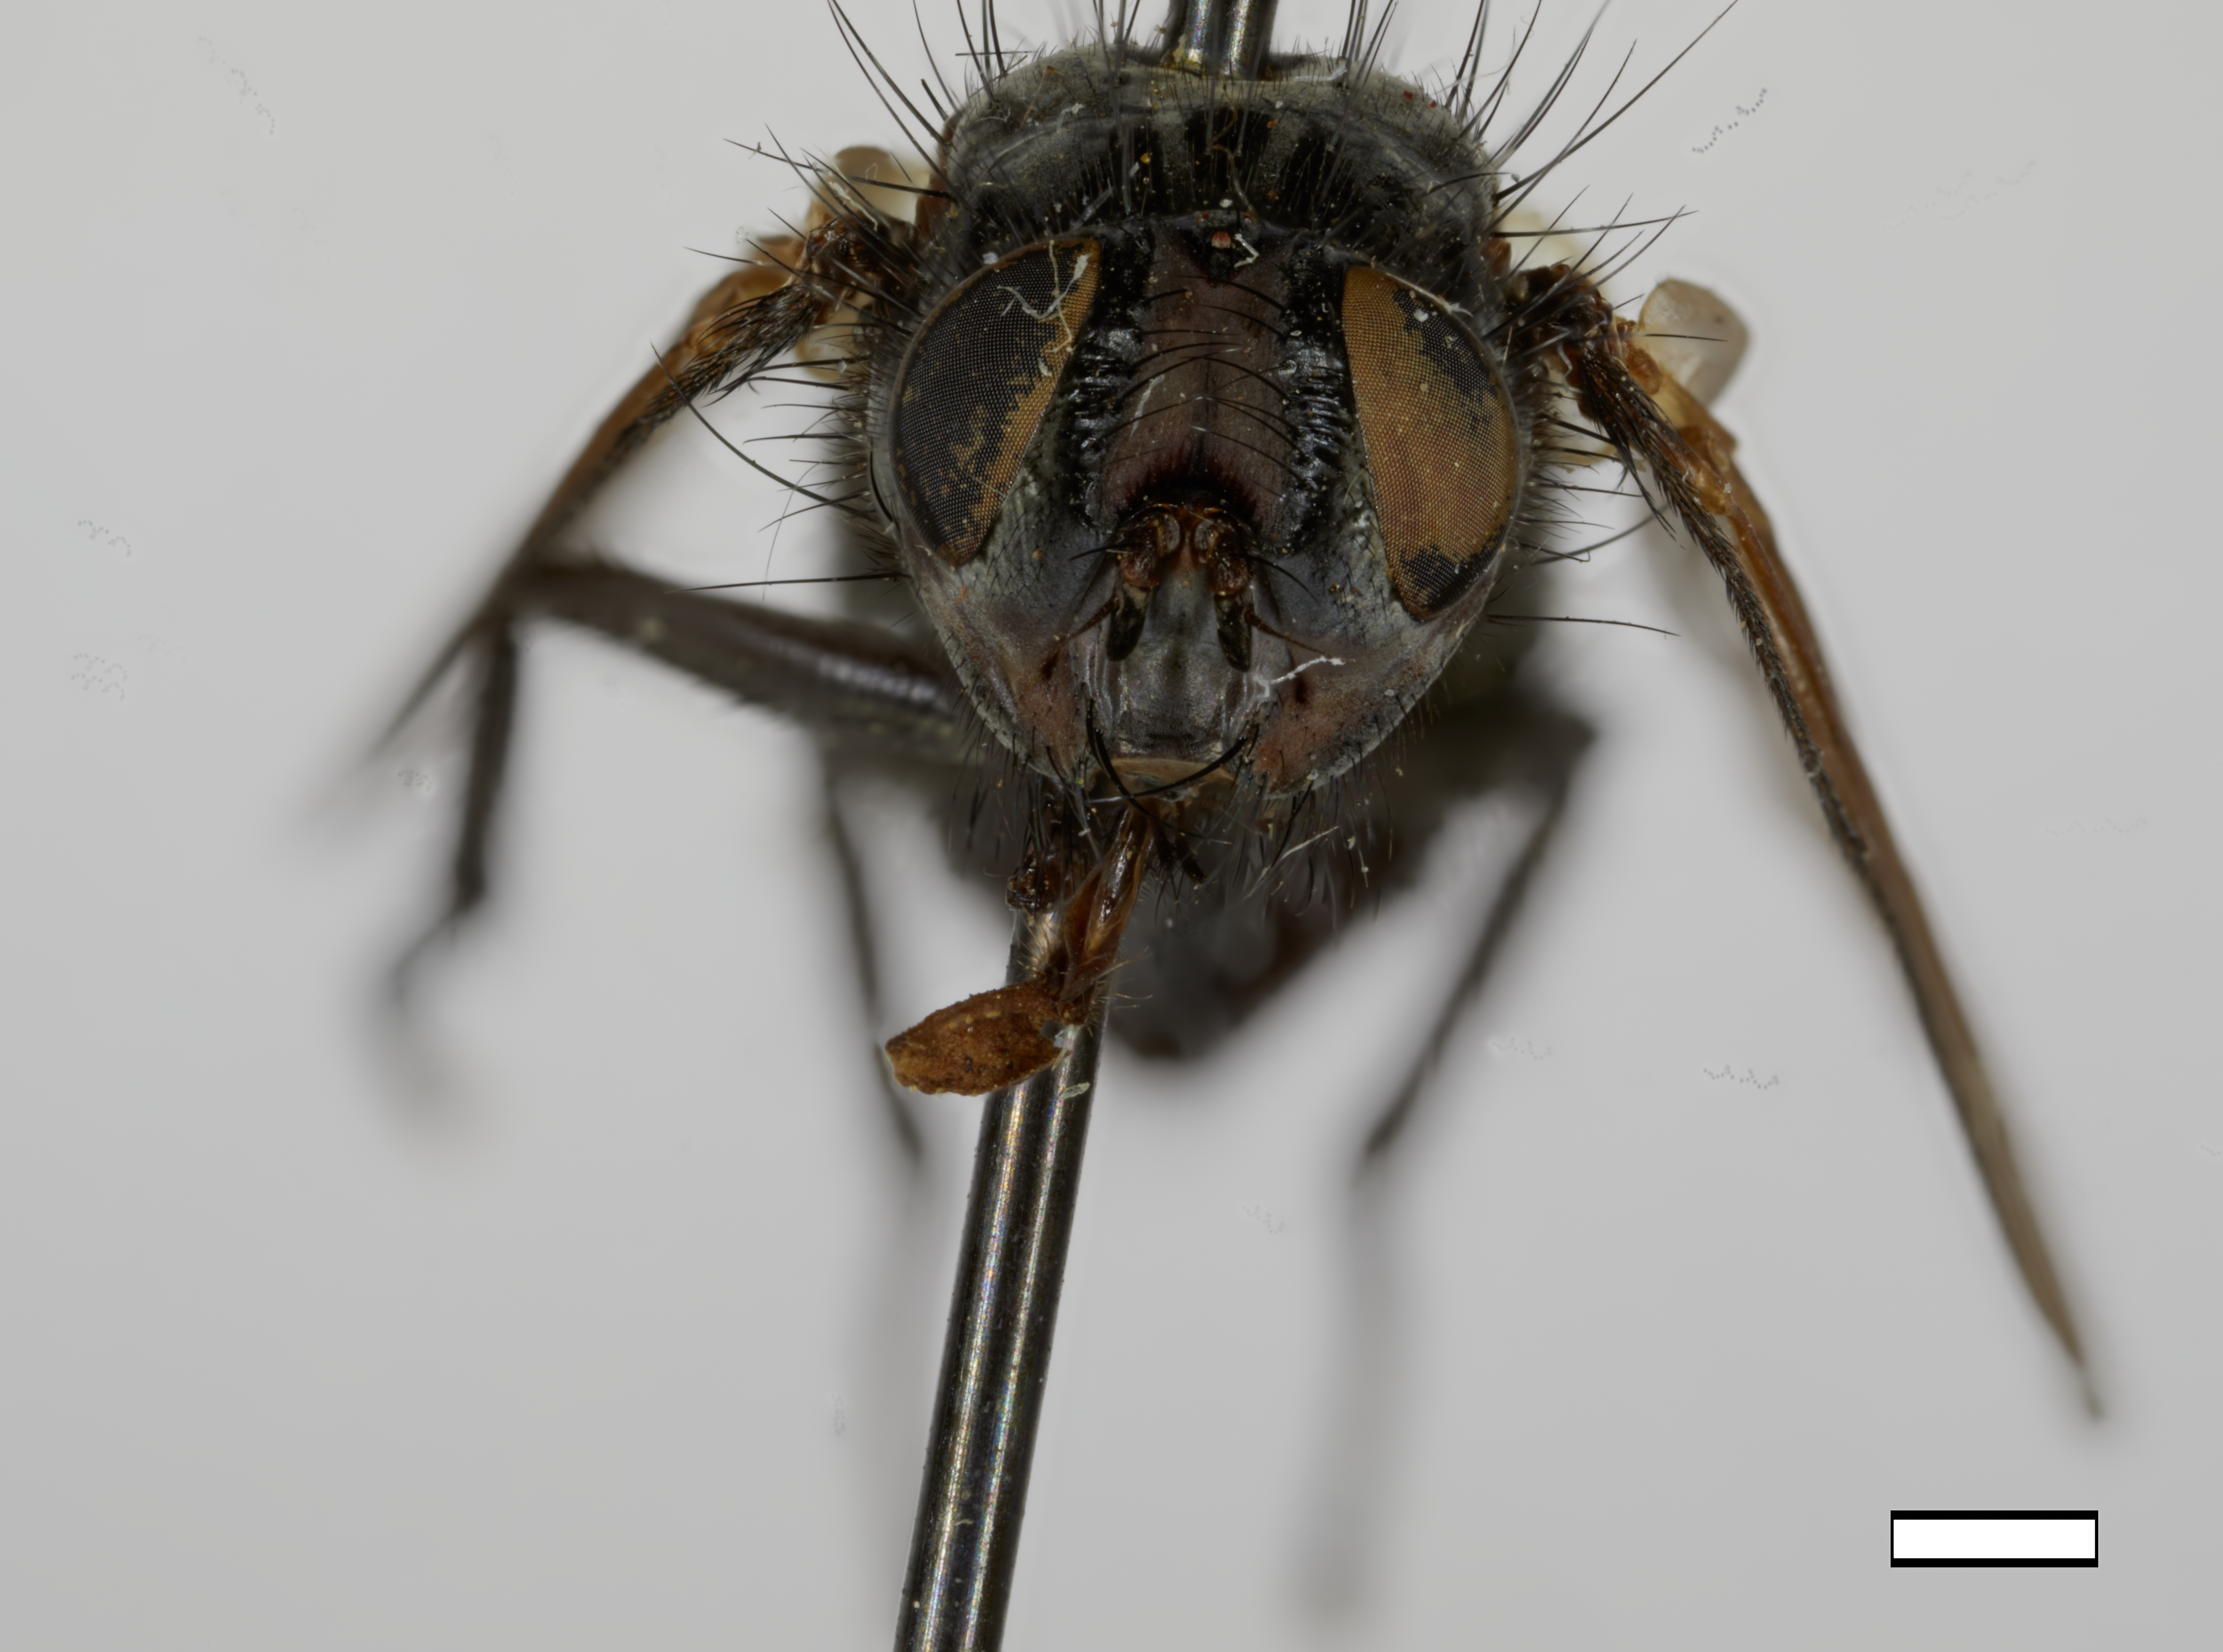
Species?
Melanodexiopsis idahoensis (also Melanodexia idahoensis)
